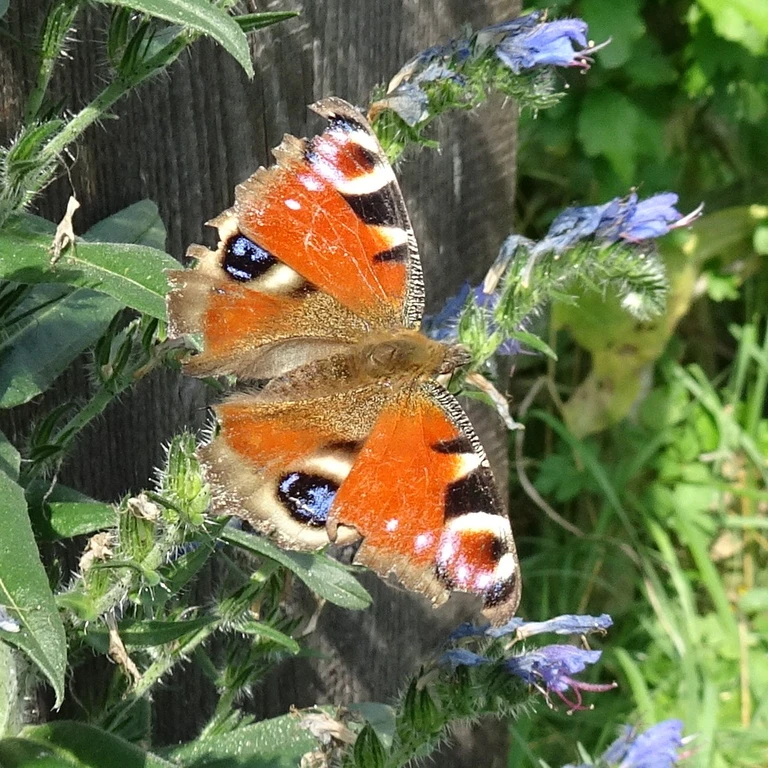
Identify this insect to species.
Aglais io
